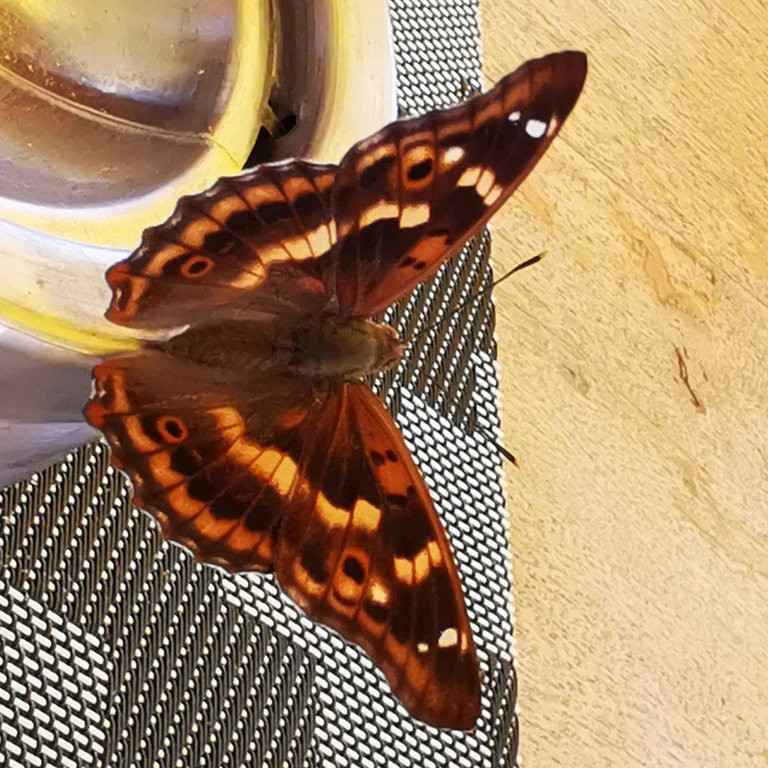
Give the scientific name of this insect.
Apatura ilia
